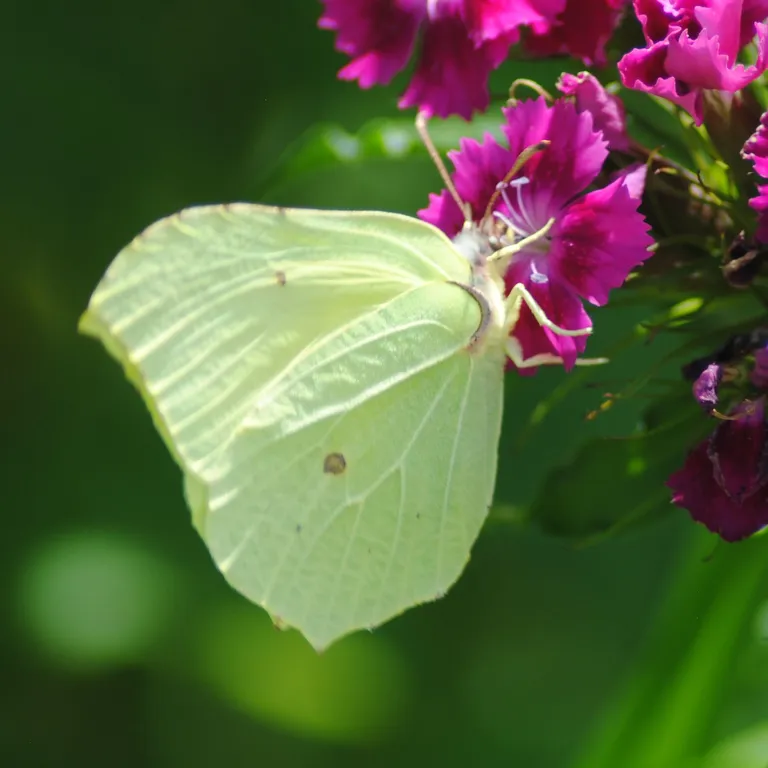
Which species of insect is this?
Gonepteryx rhamni
